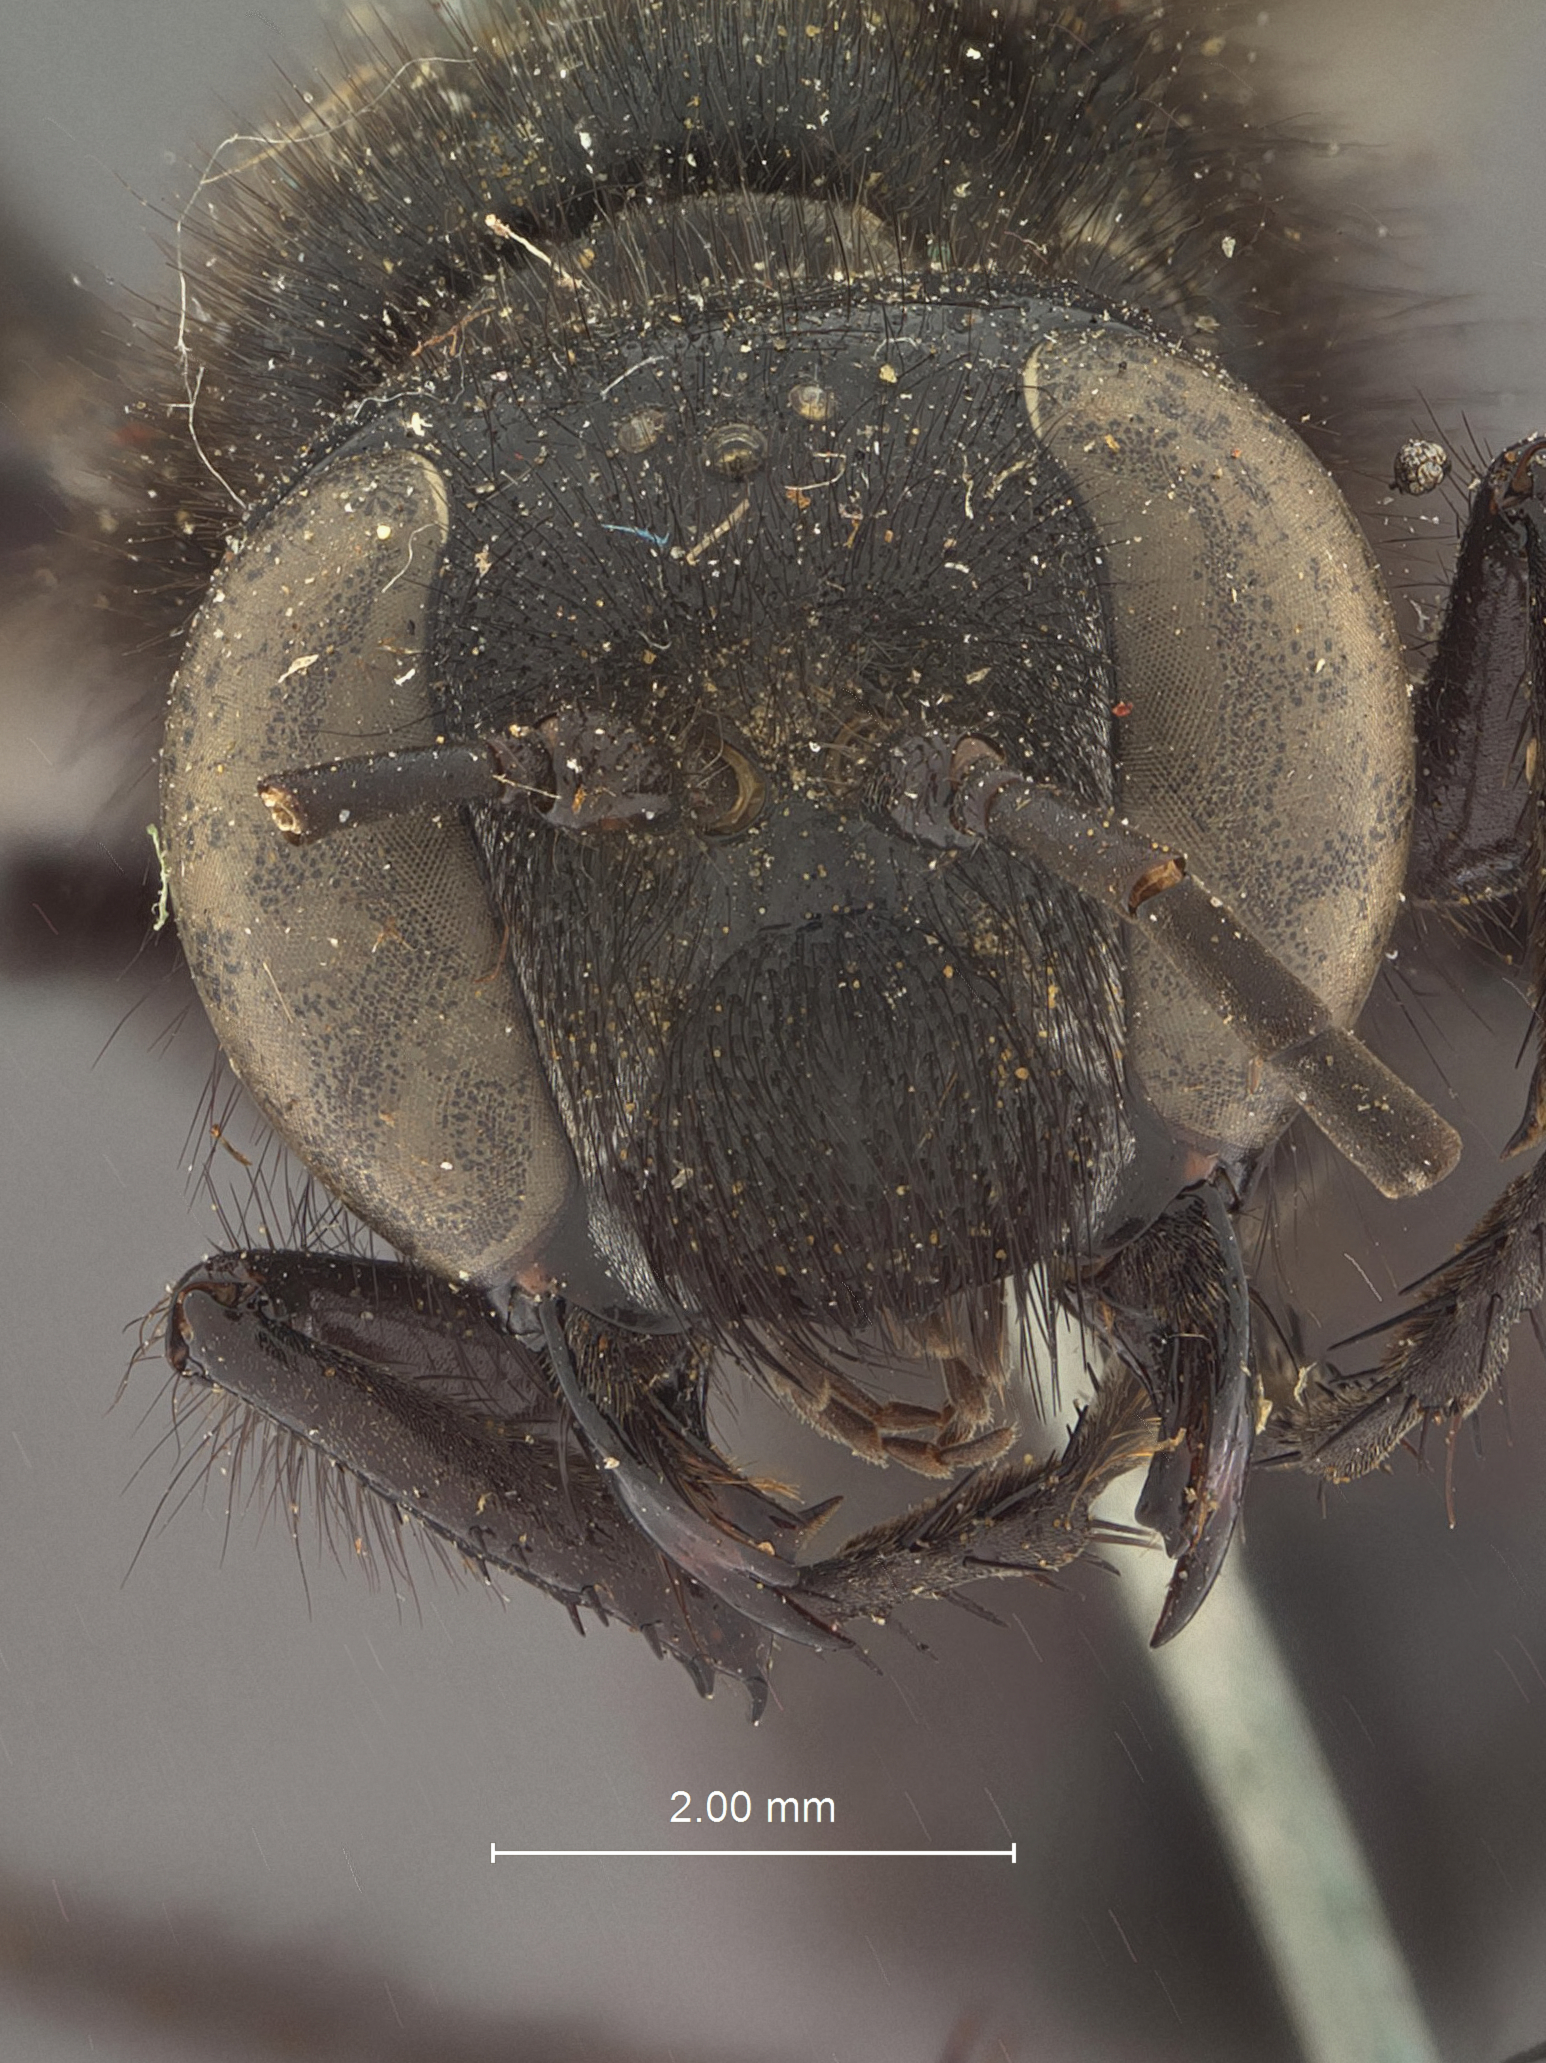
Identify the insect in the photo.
Sphex macrocephalus
